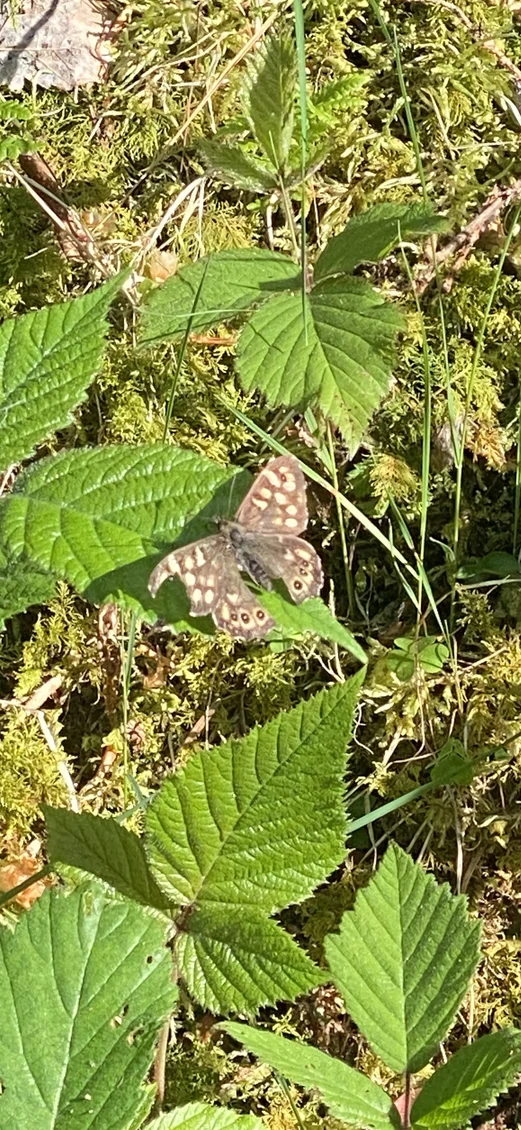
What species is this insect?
Pararge aegeria
